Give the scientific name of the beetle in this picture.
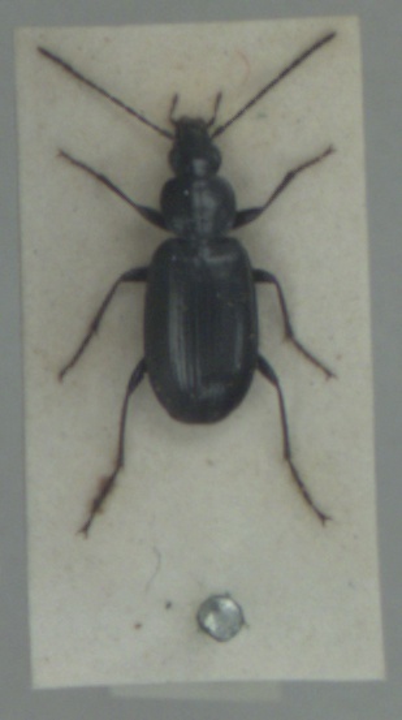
Agonum gracile
